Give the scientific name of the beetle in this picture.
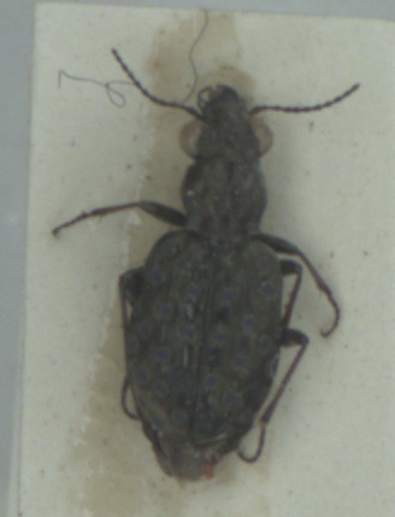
Elaphrus cupreus
